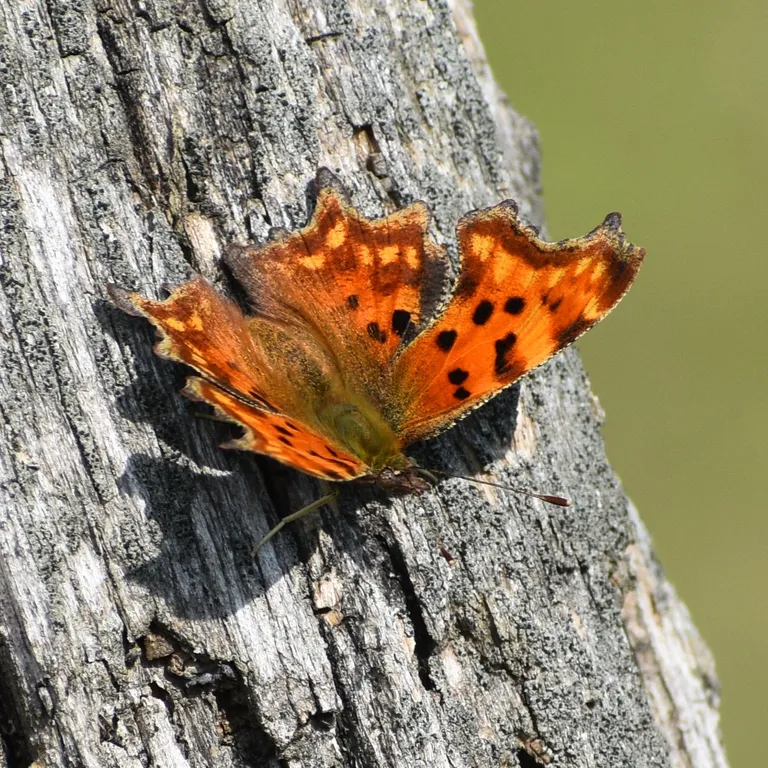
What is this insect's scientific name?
Polygonia c-album
